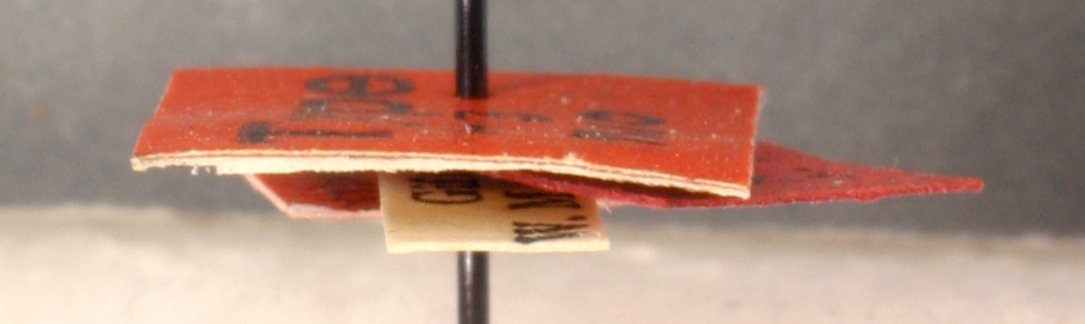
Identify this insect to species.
Formica microgyna
